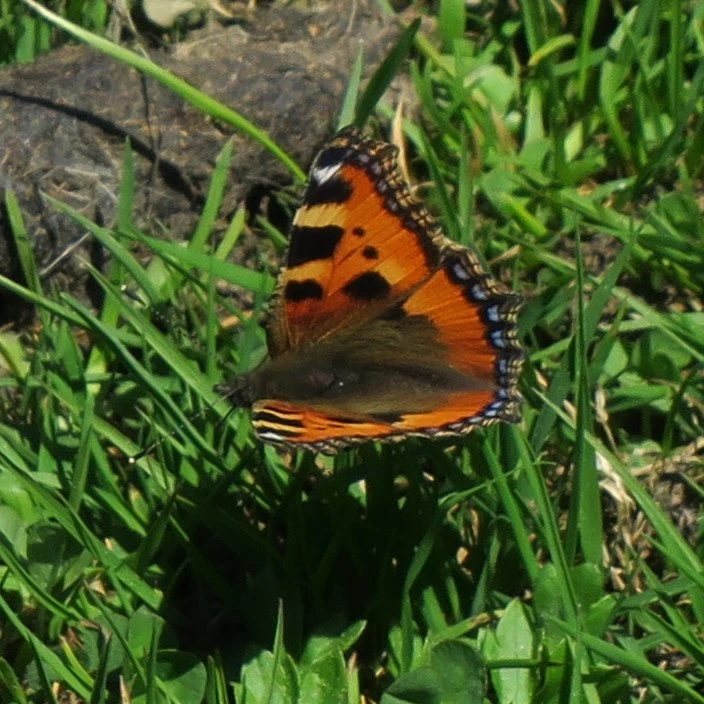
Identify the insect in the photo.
Aglais urticae
